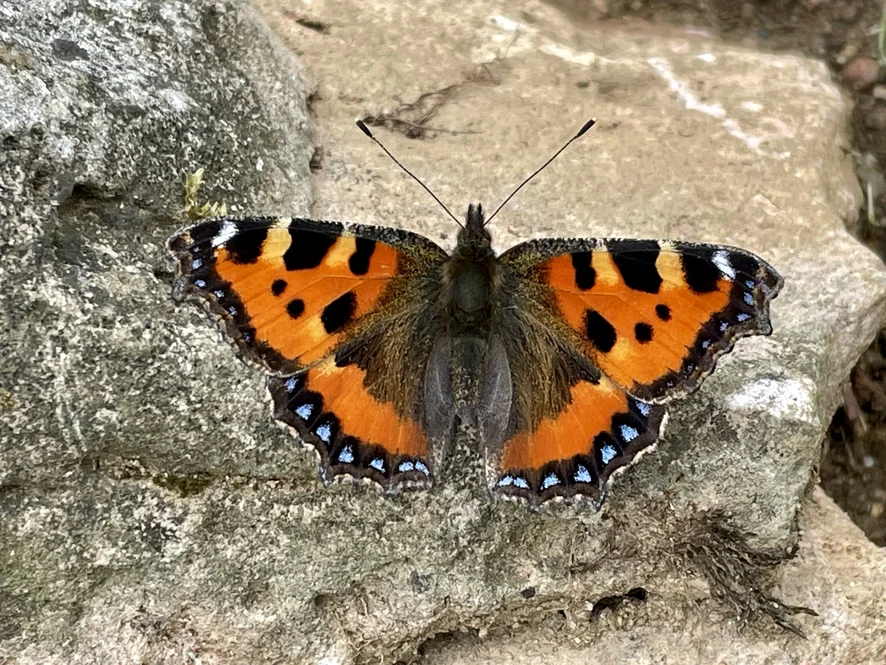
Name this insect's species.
Aglais urticae
